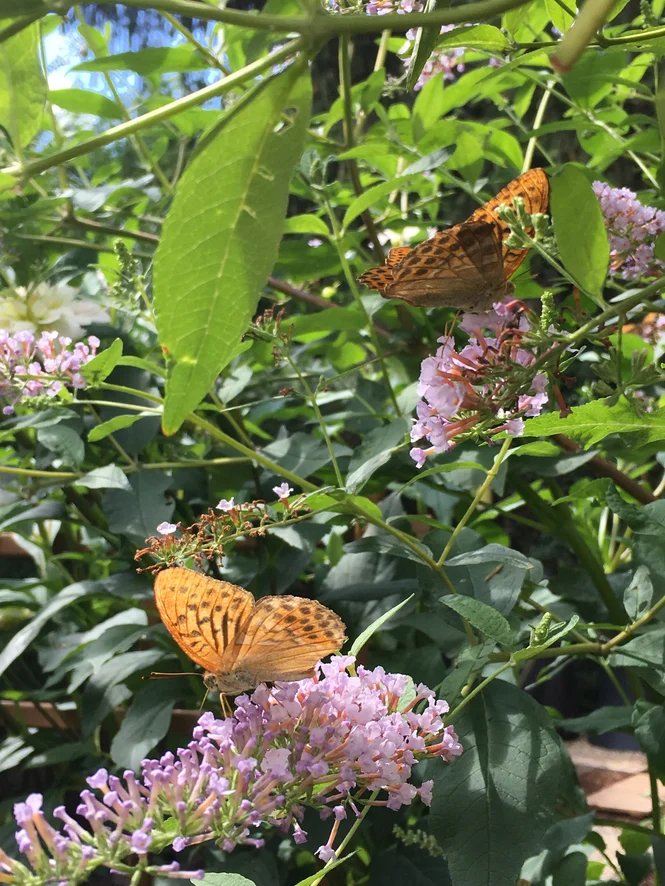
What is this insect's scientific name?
Argynnis paphia
